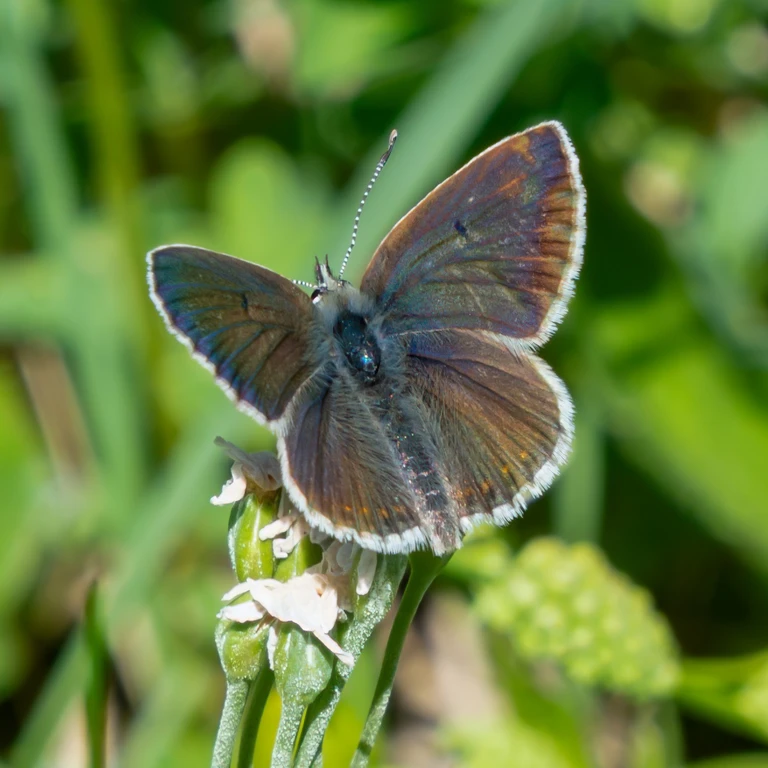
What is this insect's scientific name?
Aricia agestis/artaxerxes
